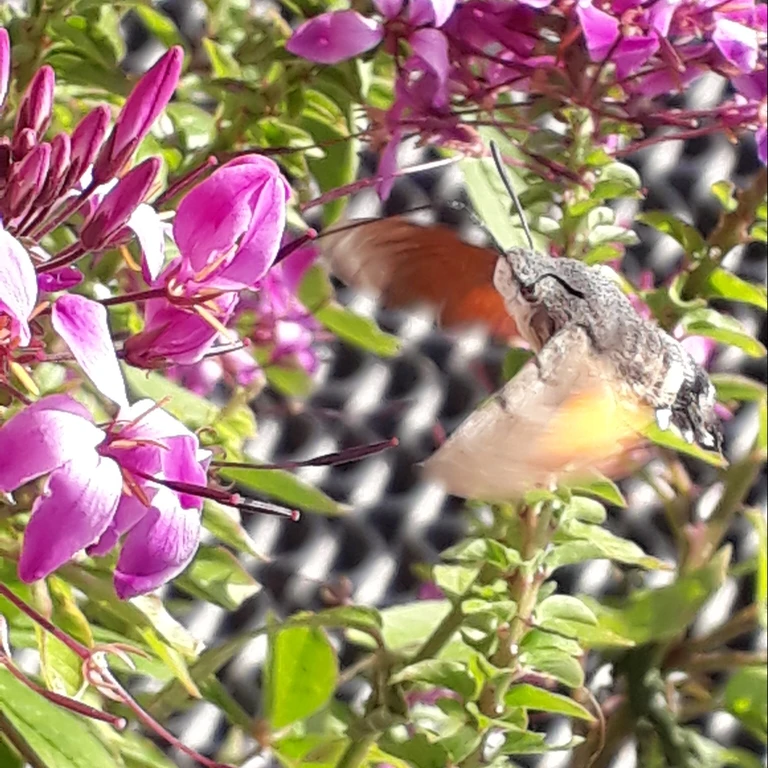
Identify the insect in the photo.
Macroglossum stellatarum
